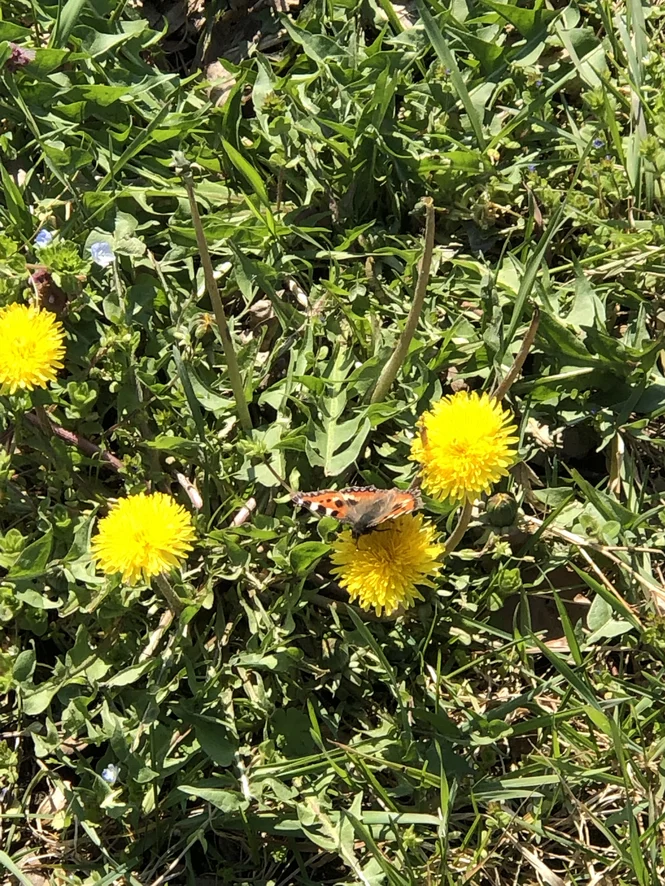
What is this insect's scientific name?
Aglais urticae
